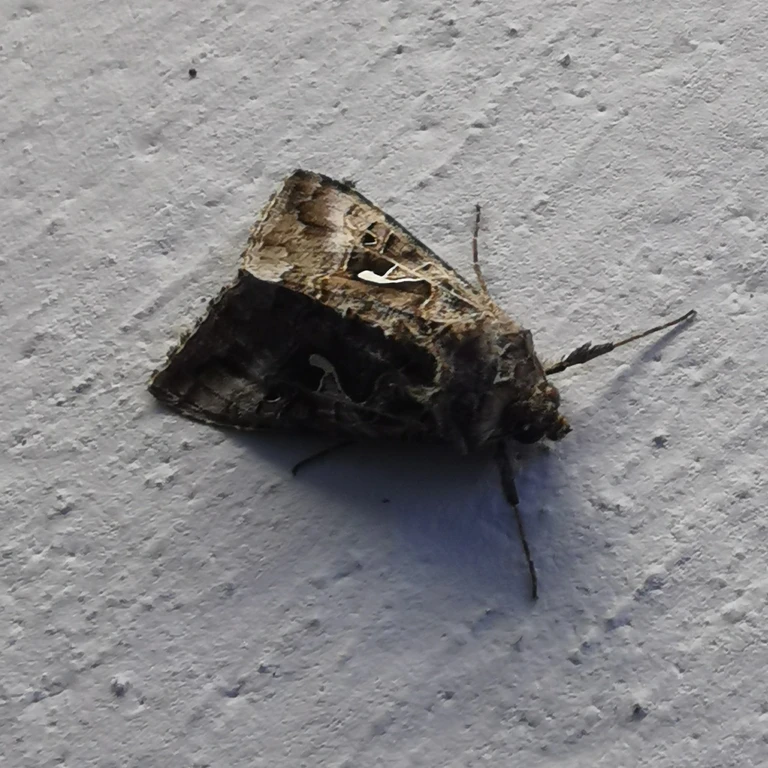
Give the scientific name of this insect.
Autographa gamma
